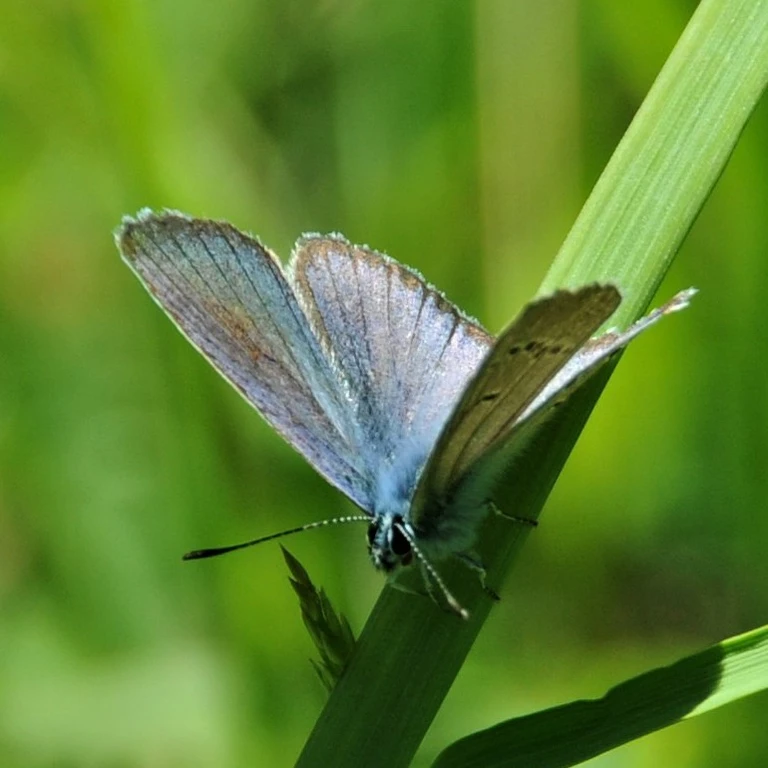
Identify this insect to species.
Cyaniris semiargus
